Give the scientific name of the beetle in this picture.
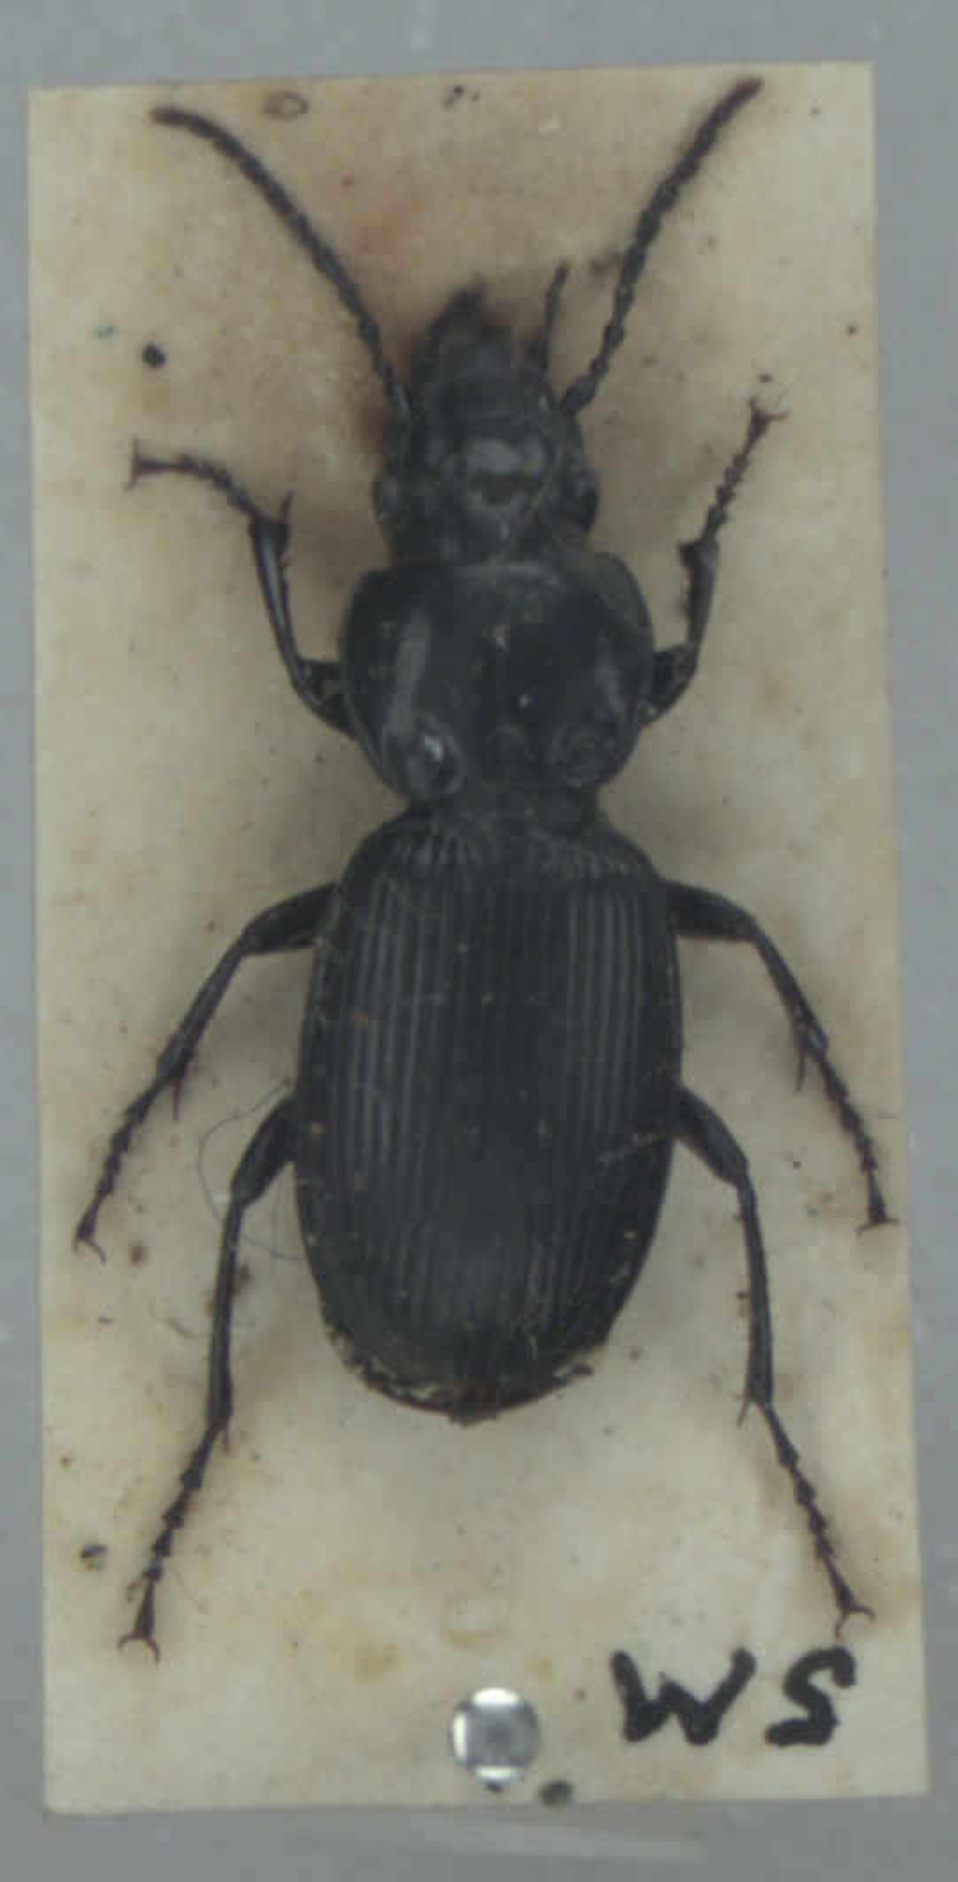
Pterostichus madidus
